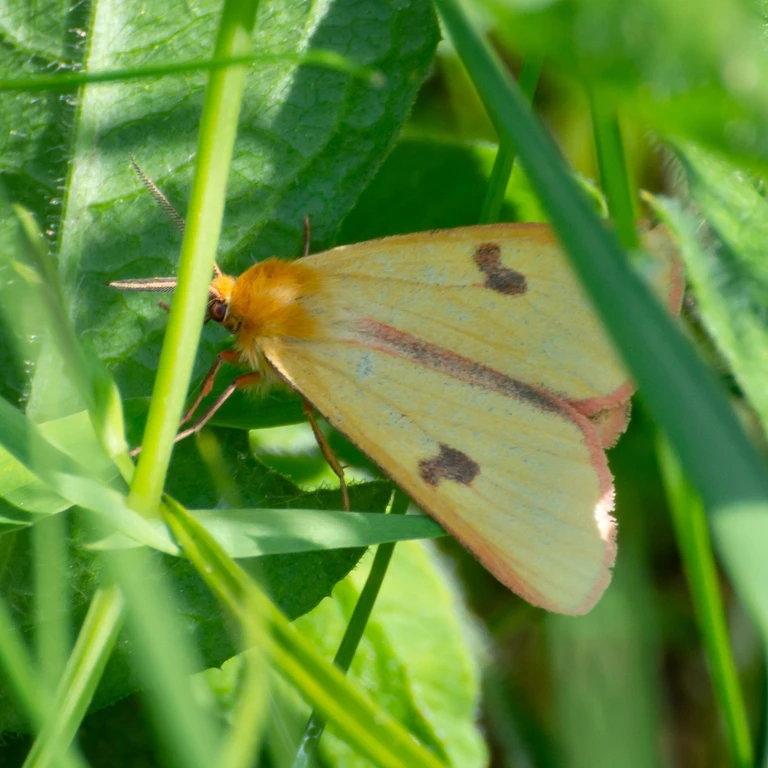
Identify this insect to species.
Diacrisia sannio
